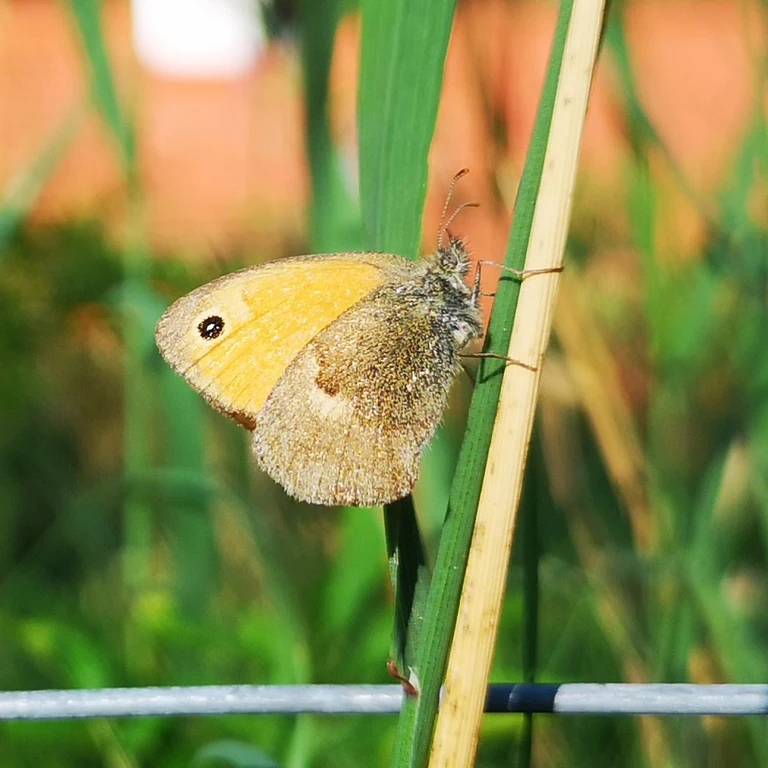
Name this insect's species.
Coenonympha pamphilus
